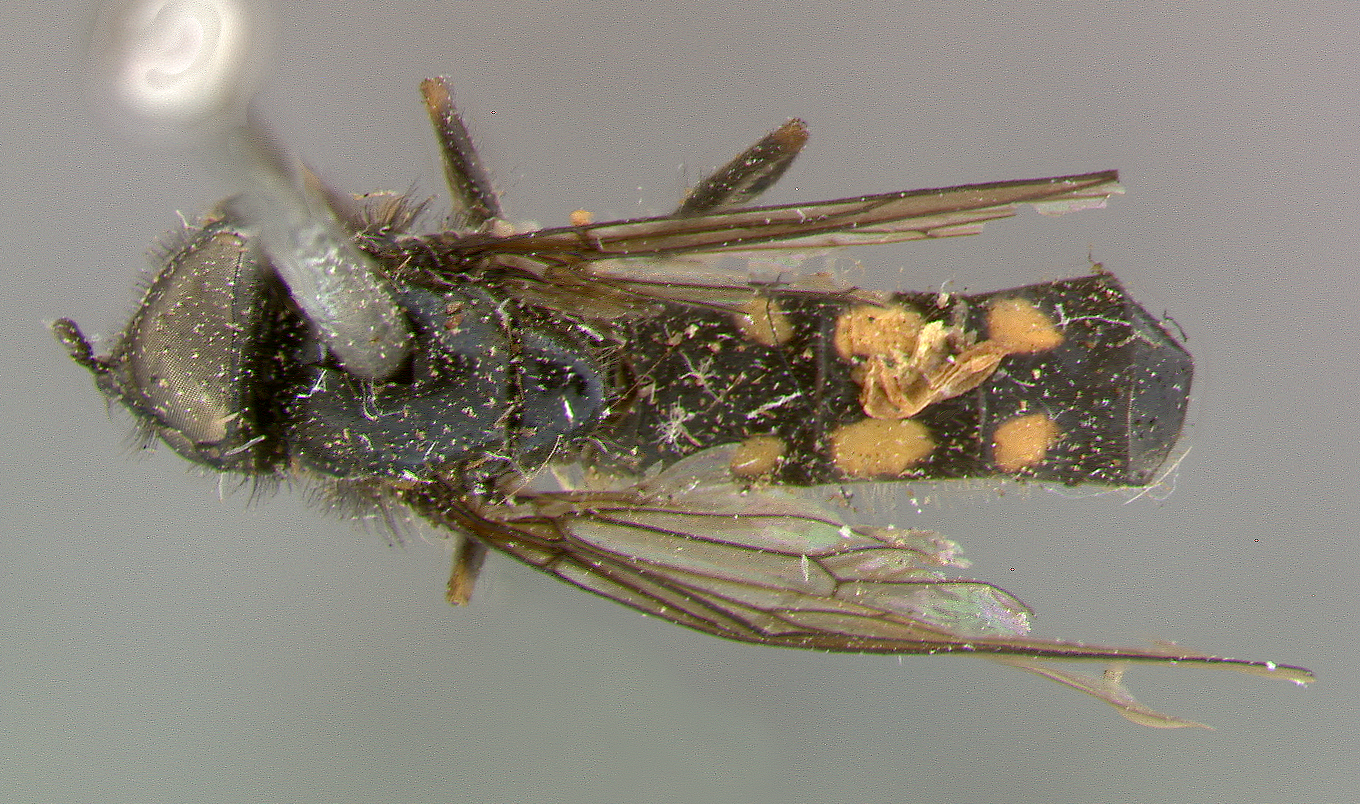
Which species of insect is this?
Platycheirus tenebrosus
